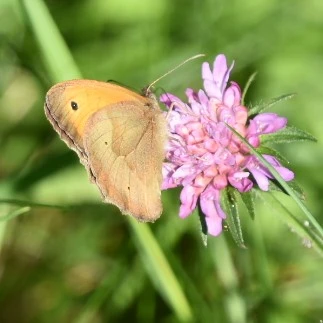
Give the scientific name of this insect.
Maniola jurtina
